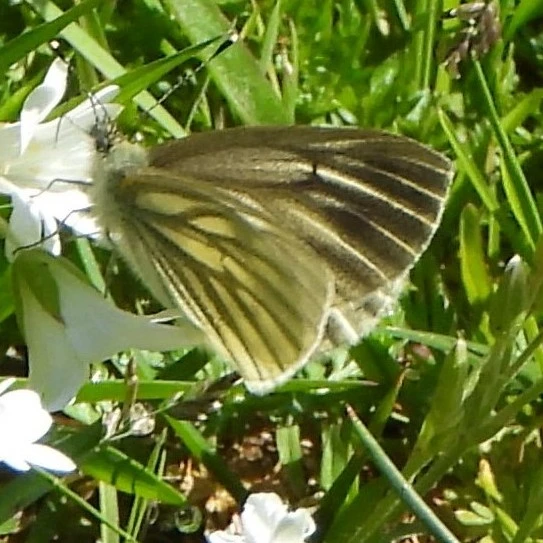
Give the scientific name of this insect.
Pieris bryoniae
